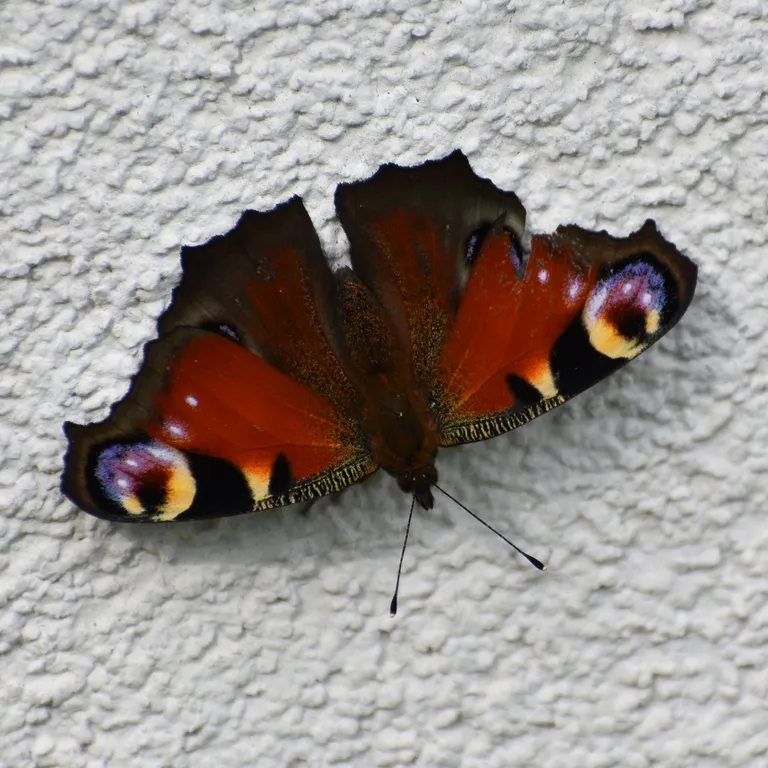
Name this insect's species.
Aglais io
